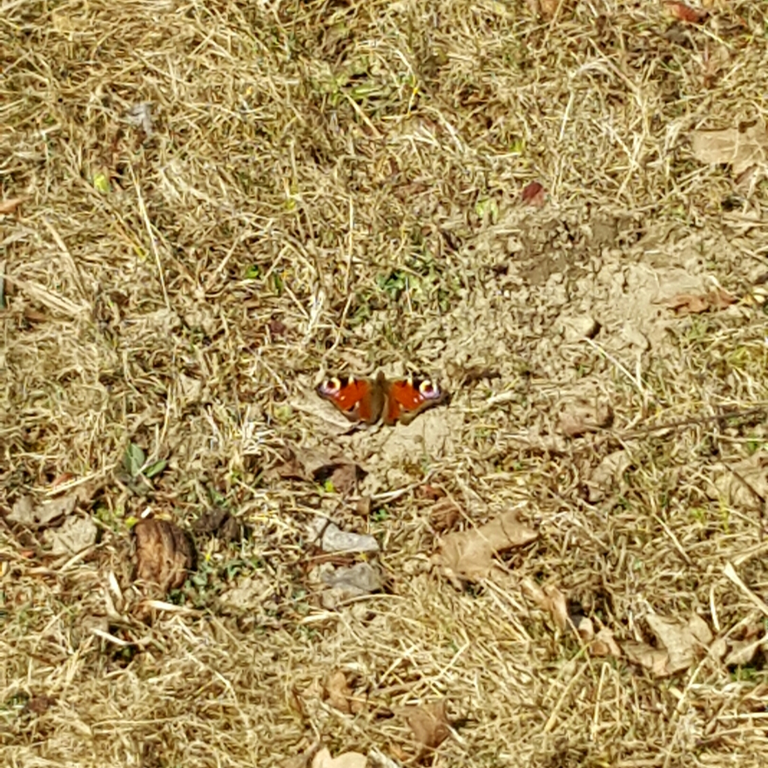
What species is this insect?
Aglais io
